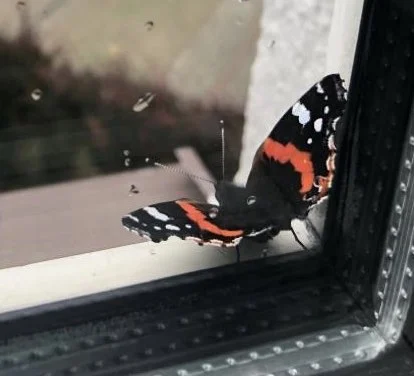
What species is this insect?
Vanessa atalanta
